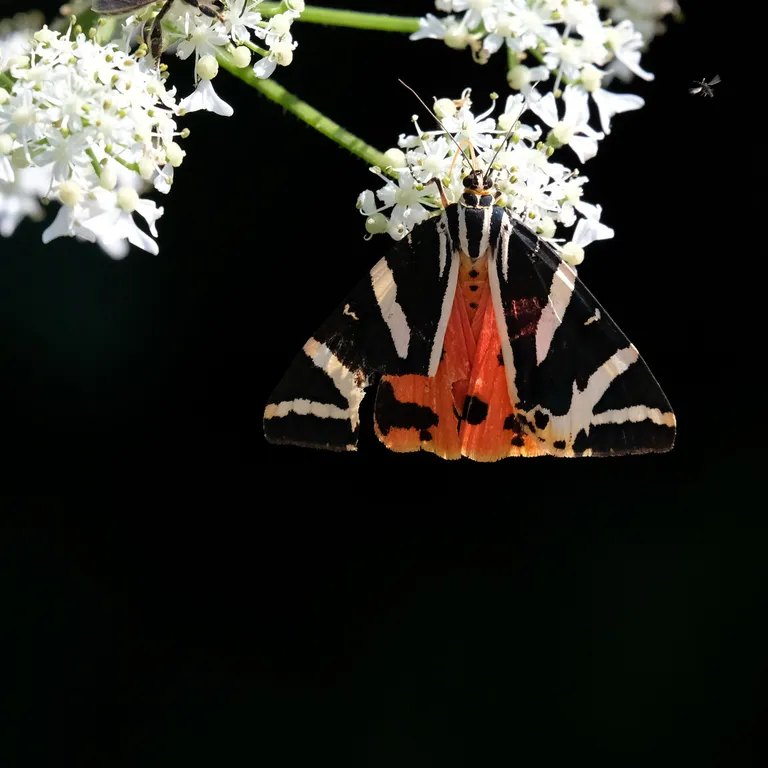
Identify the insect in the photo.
Euplagia quadripunctaria
